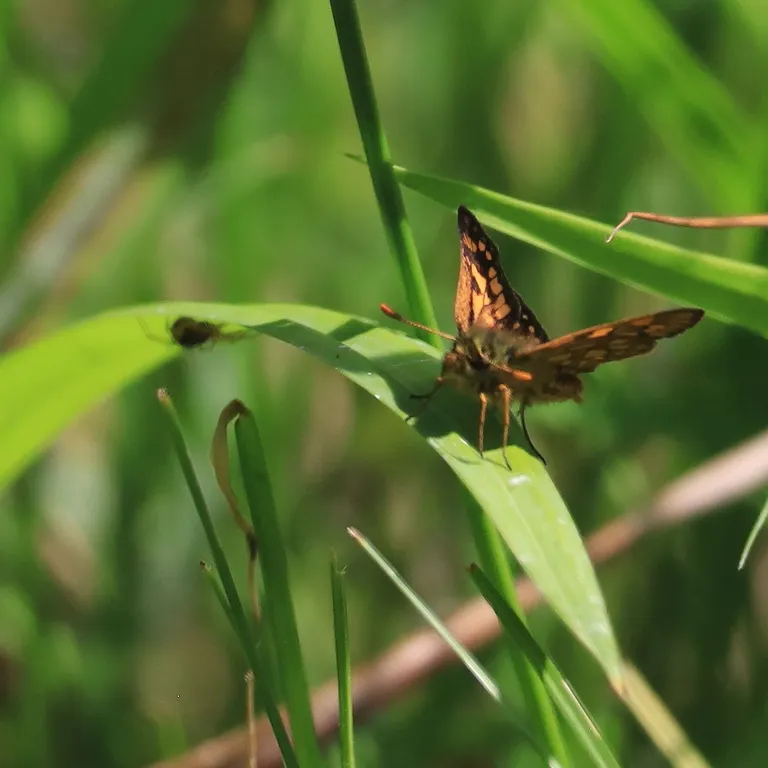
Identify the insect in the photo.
Carterocephalus palaemon
